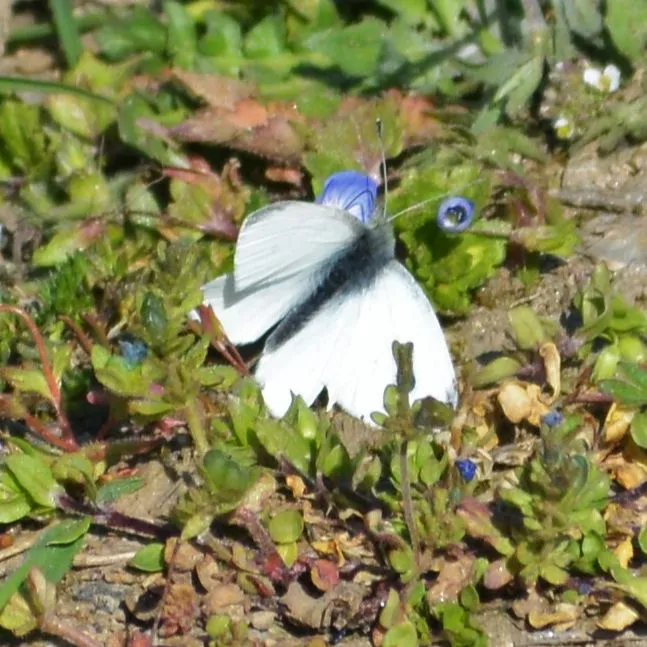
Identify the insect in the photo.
Pieris rapae
